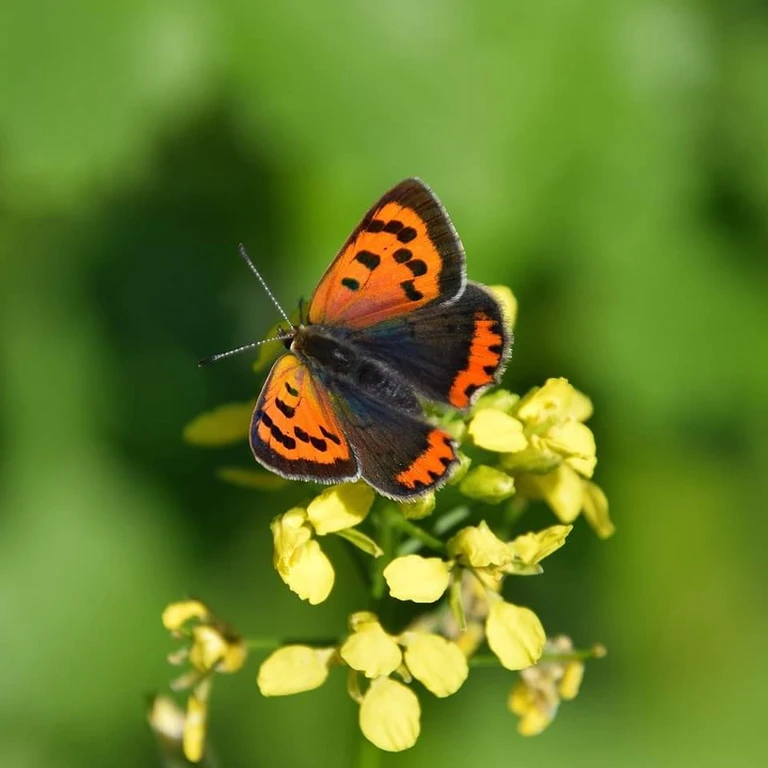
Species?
Lycaena phlaeas
